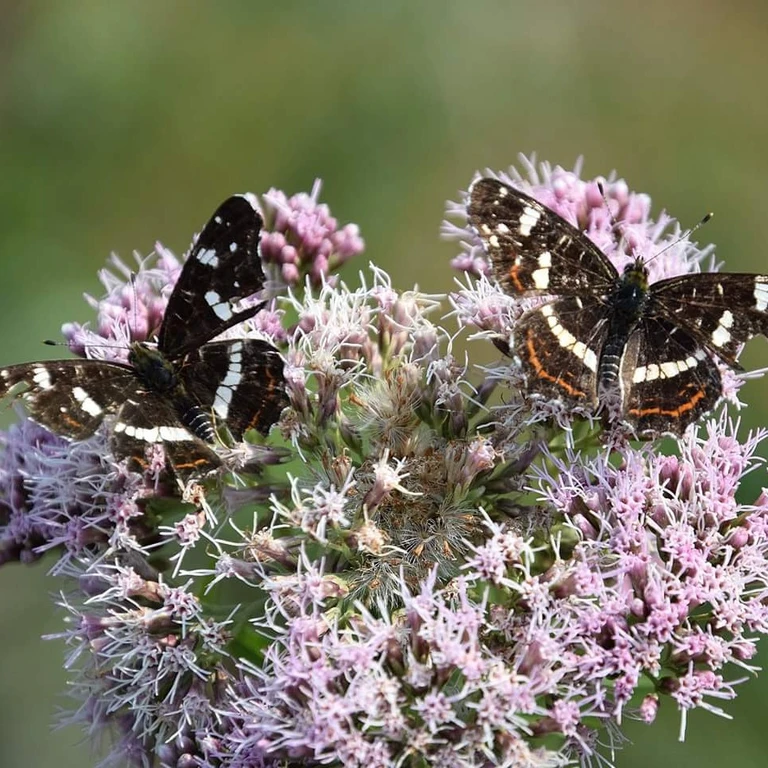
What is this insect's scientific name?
Araschnia levana
